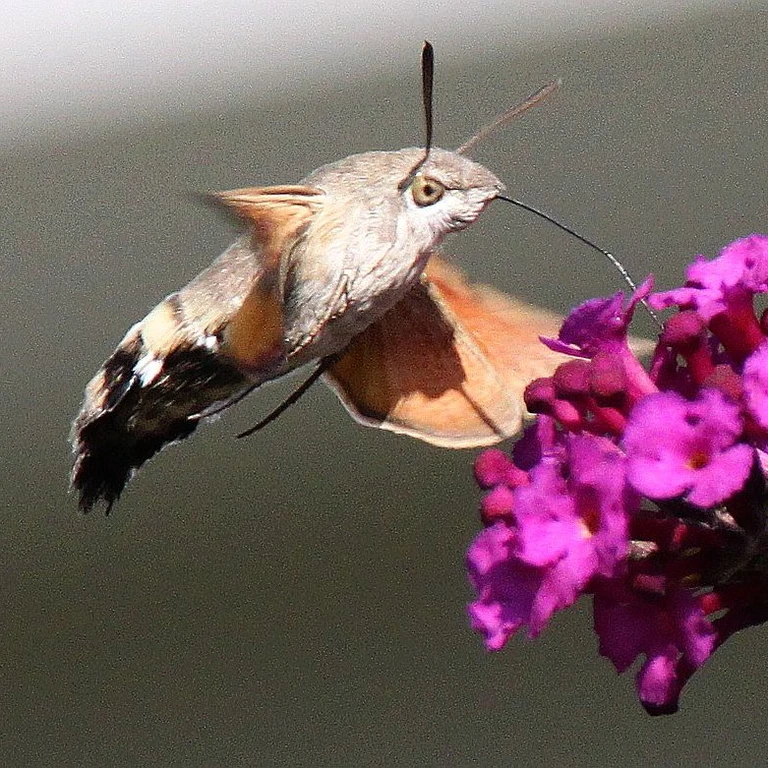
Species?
Macroglossum stellatarum
